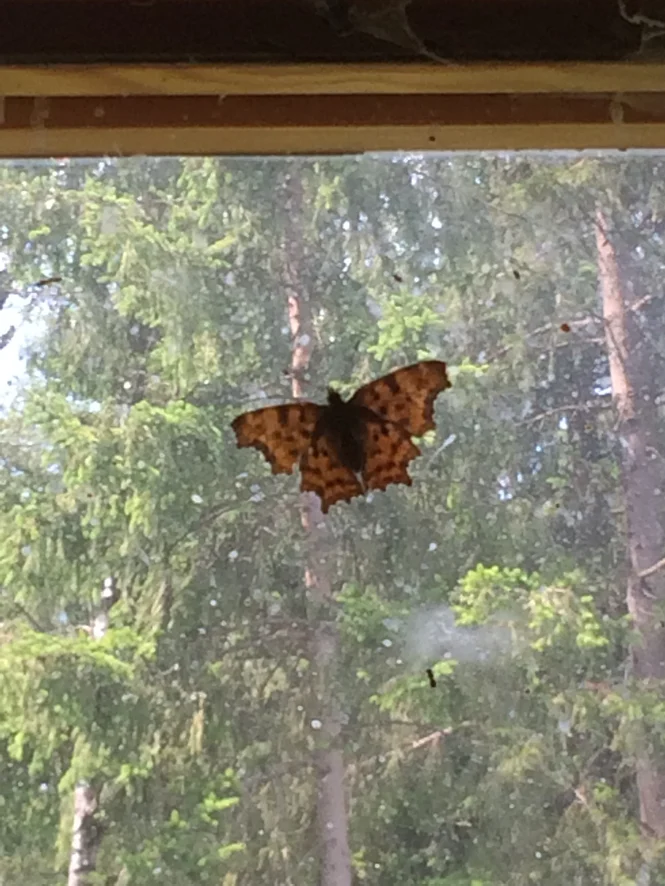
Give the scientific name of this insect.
Polygonia c-album
